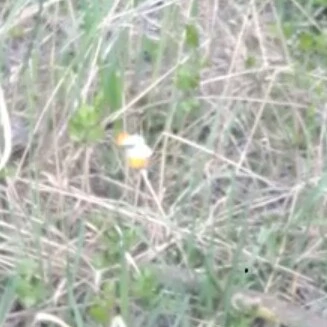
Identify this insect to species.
Anthocharis cardamines
